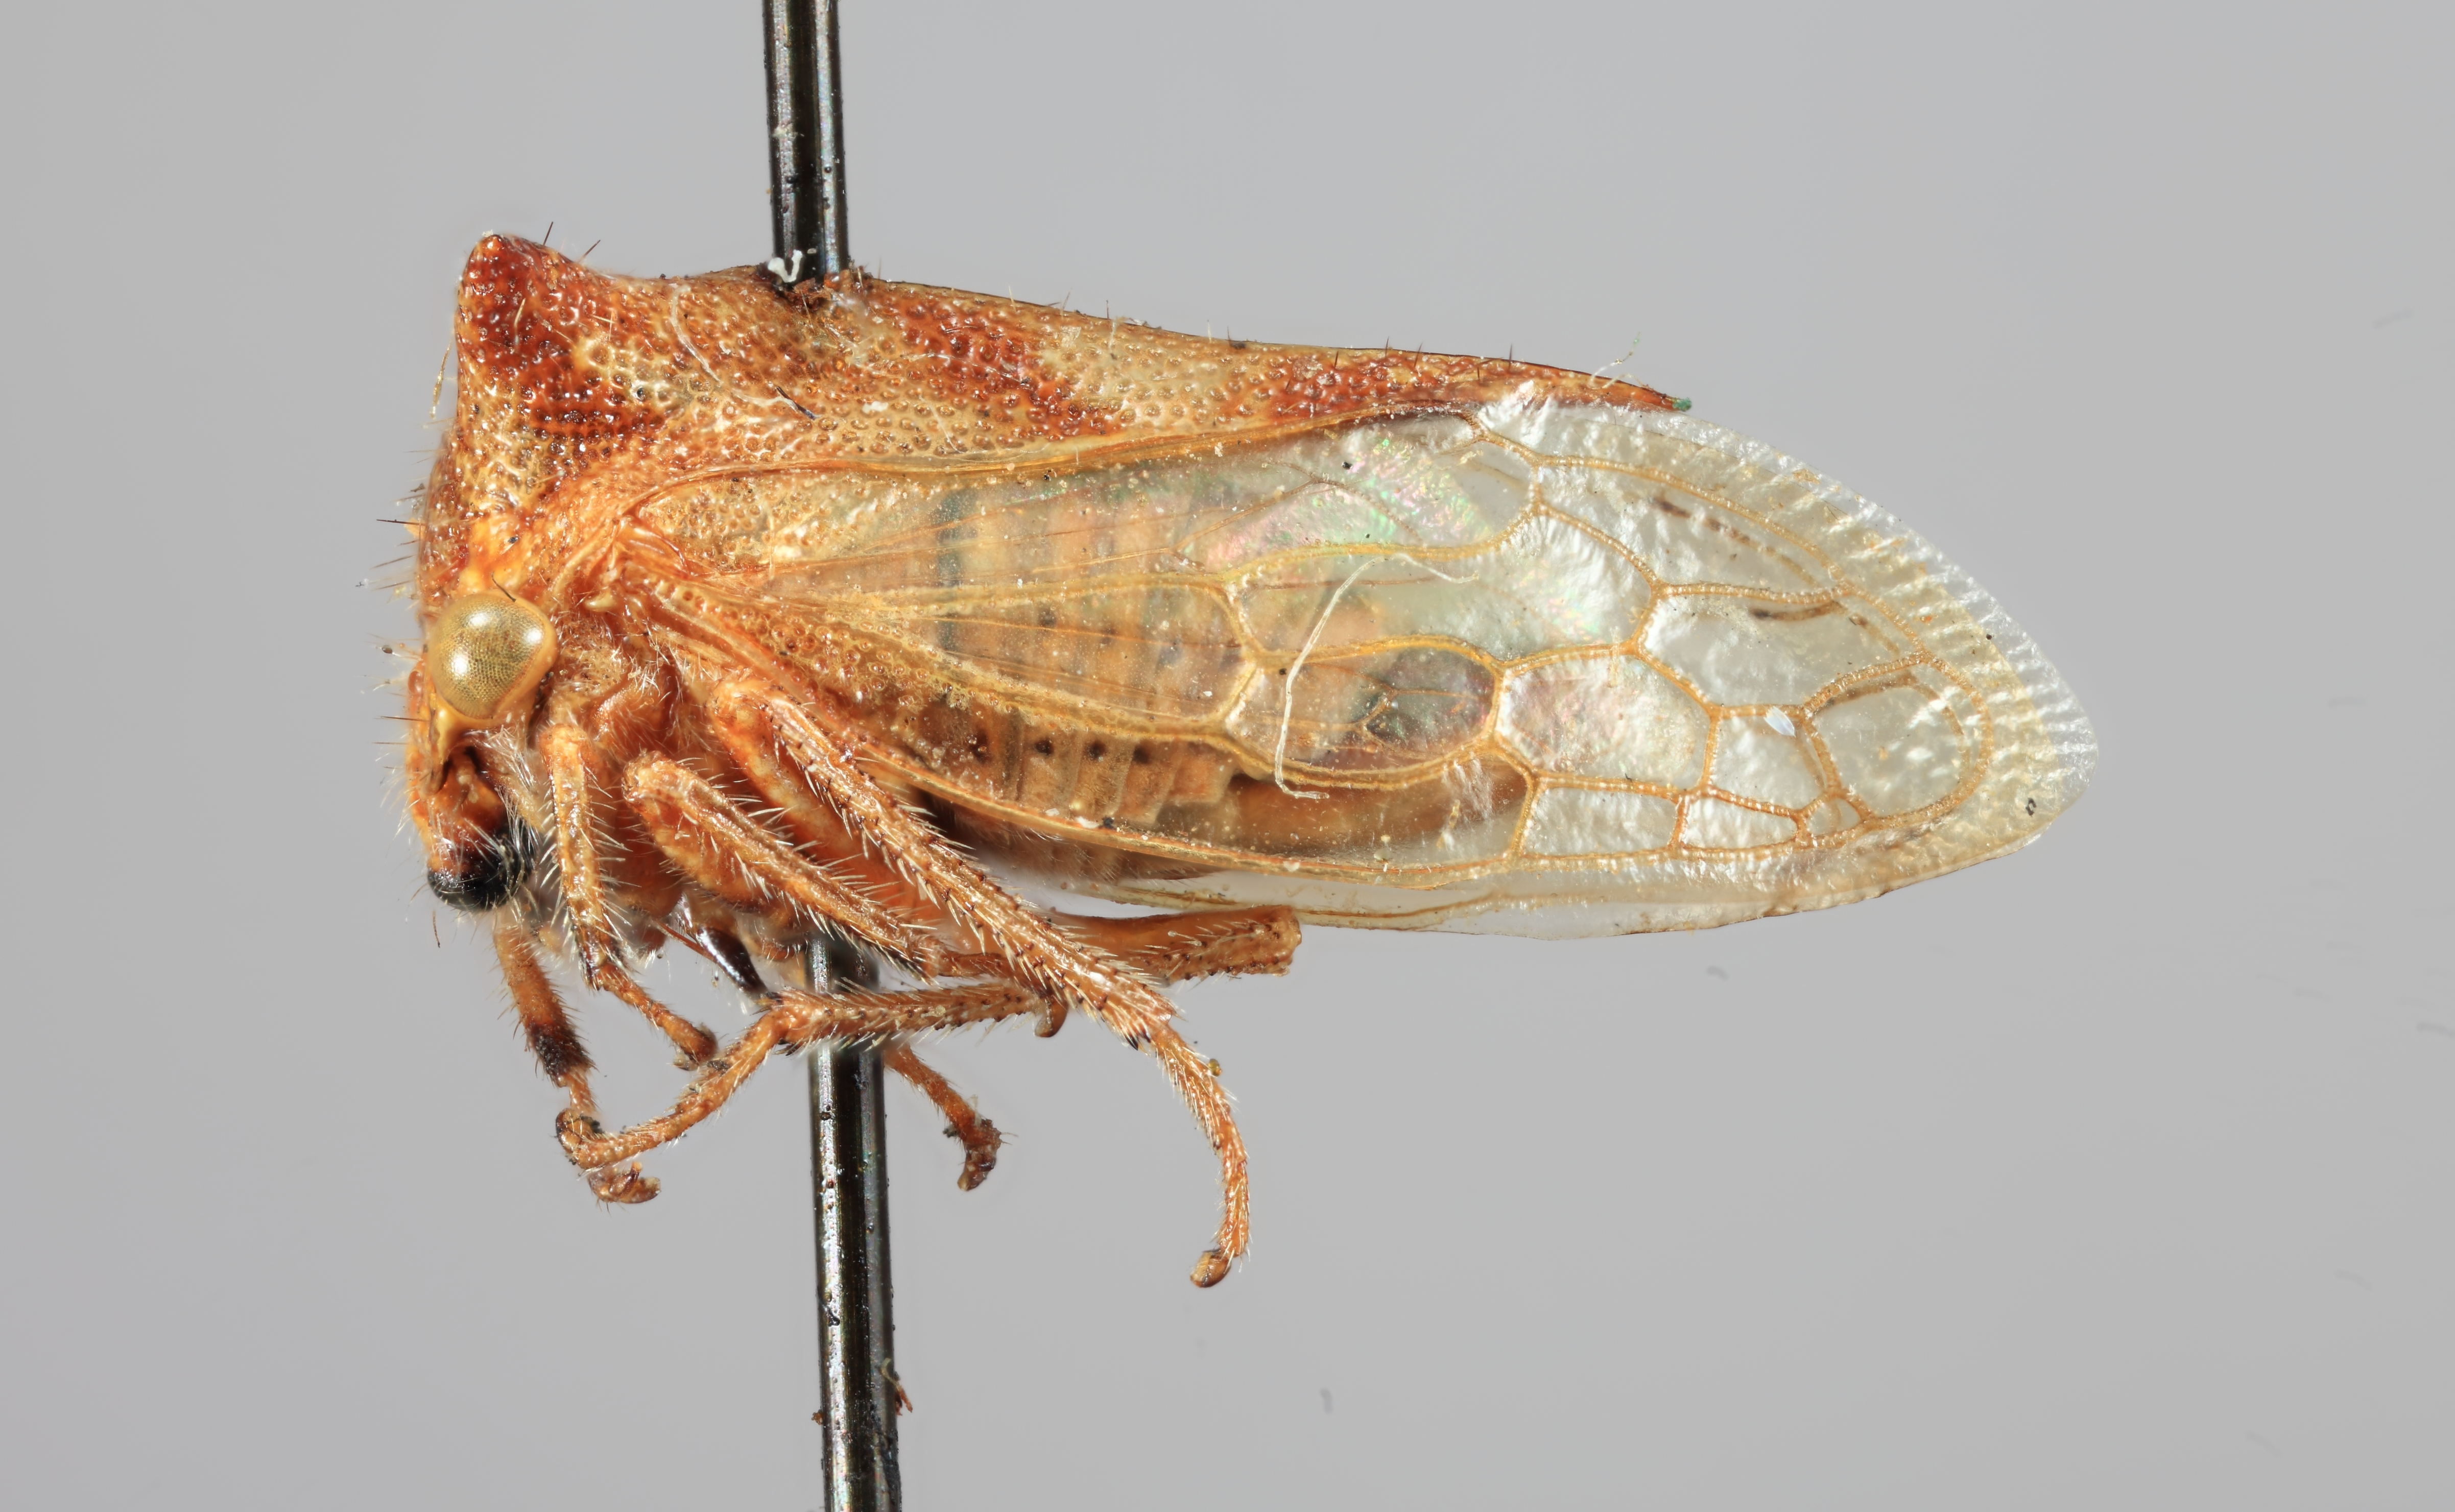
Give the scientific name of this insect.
Centrogonia pinguicornis
